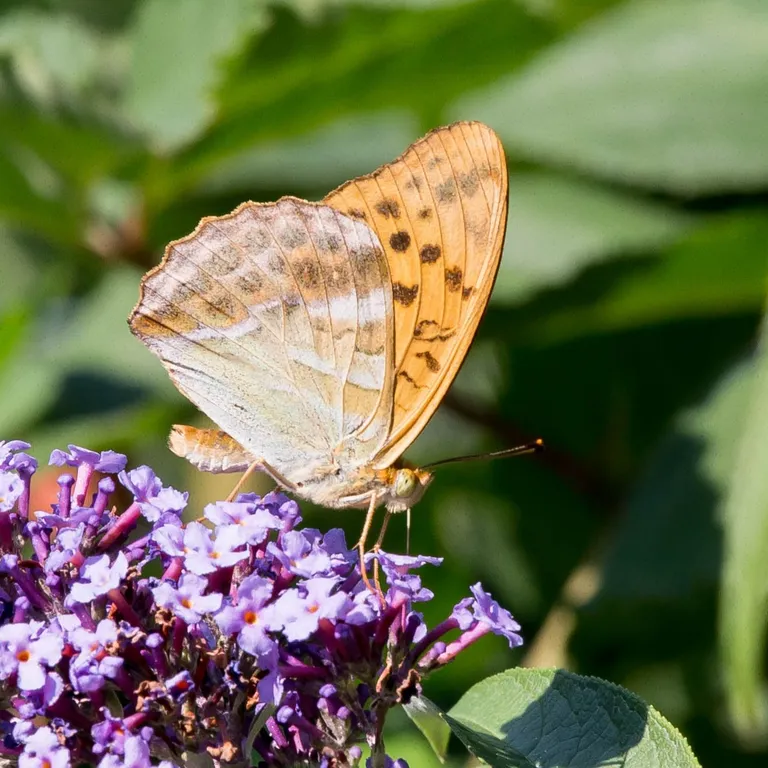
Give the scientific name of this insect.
Argynnis paphia
